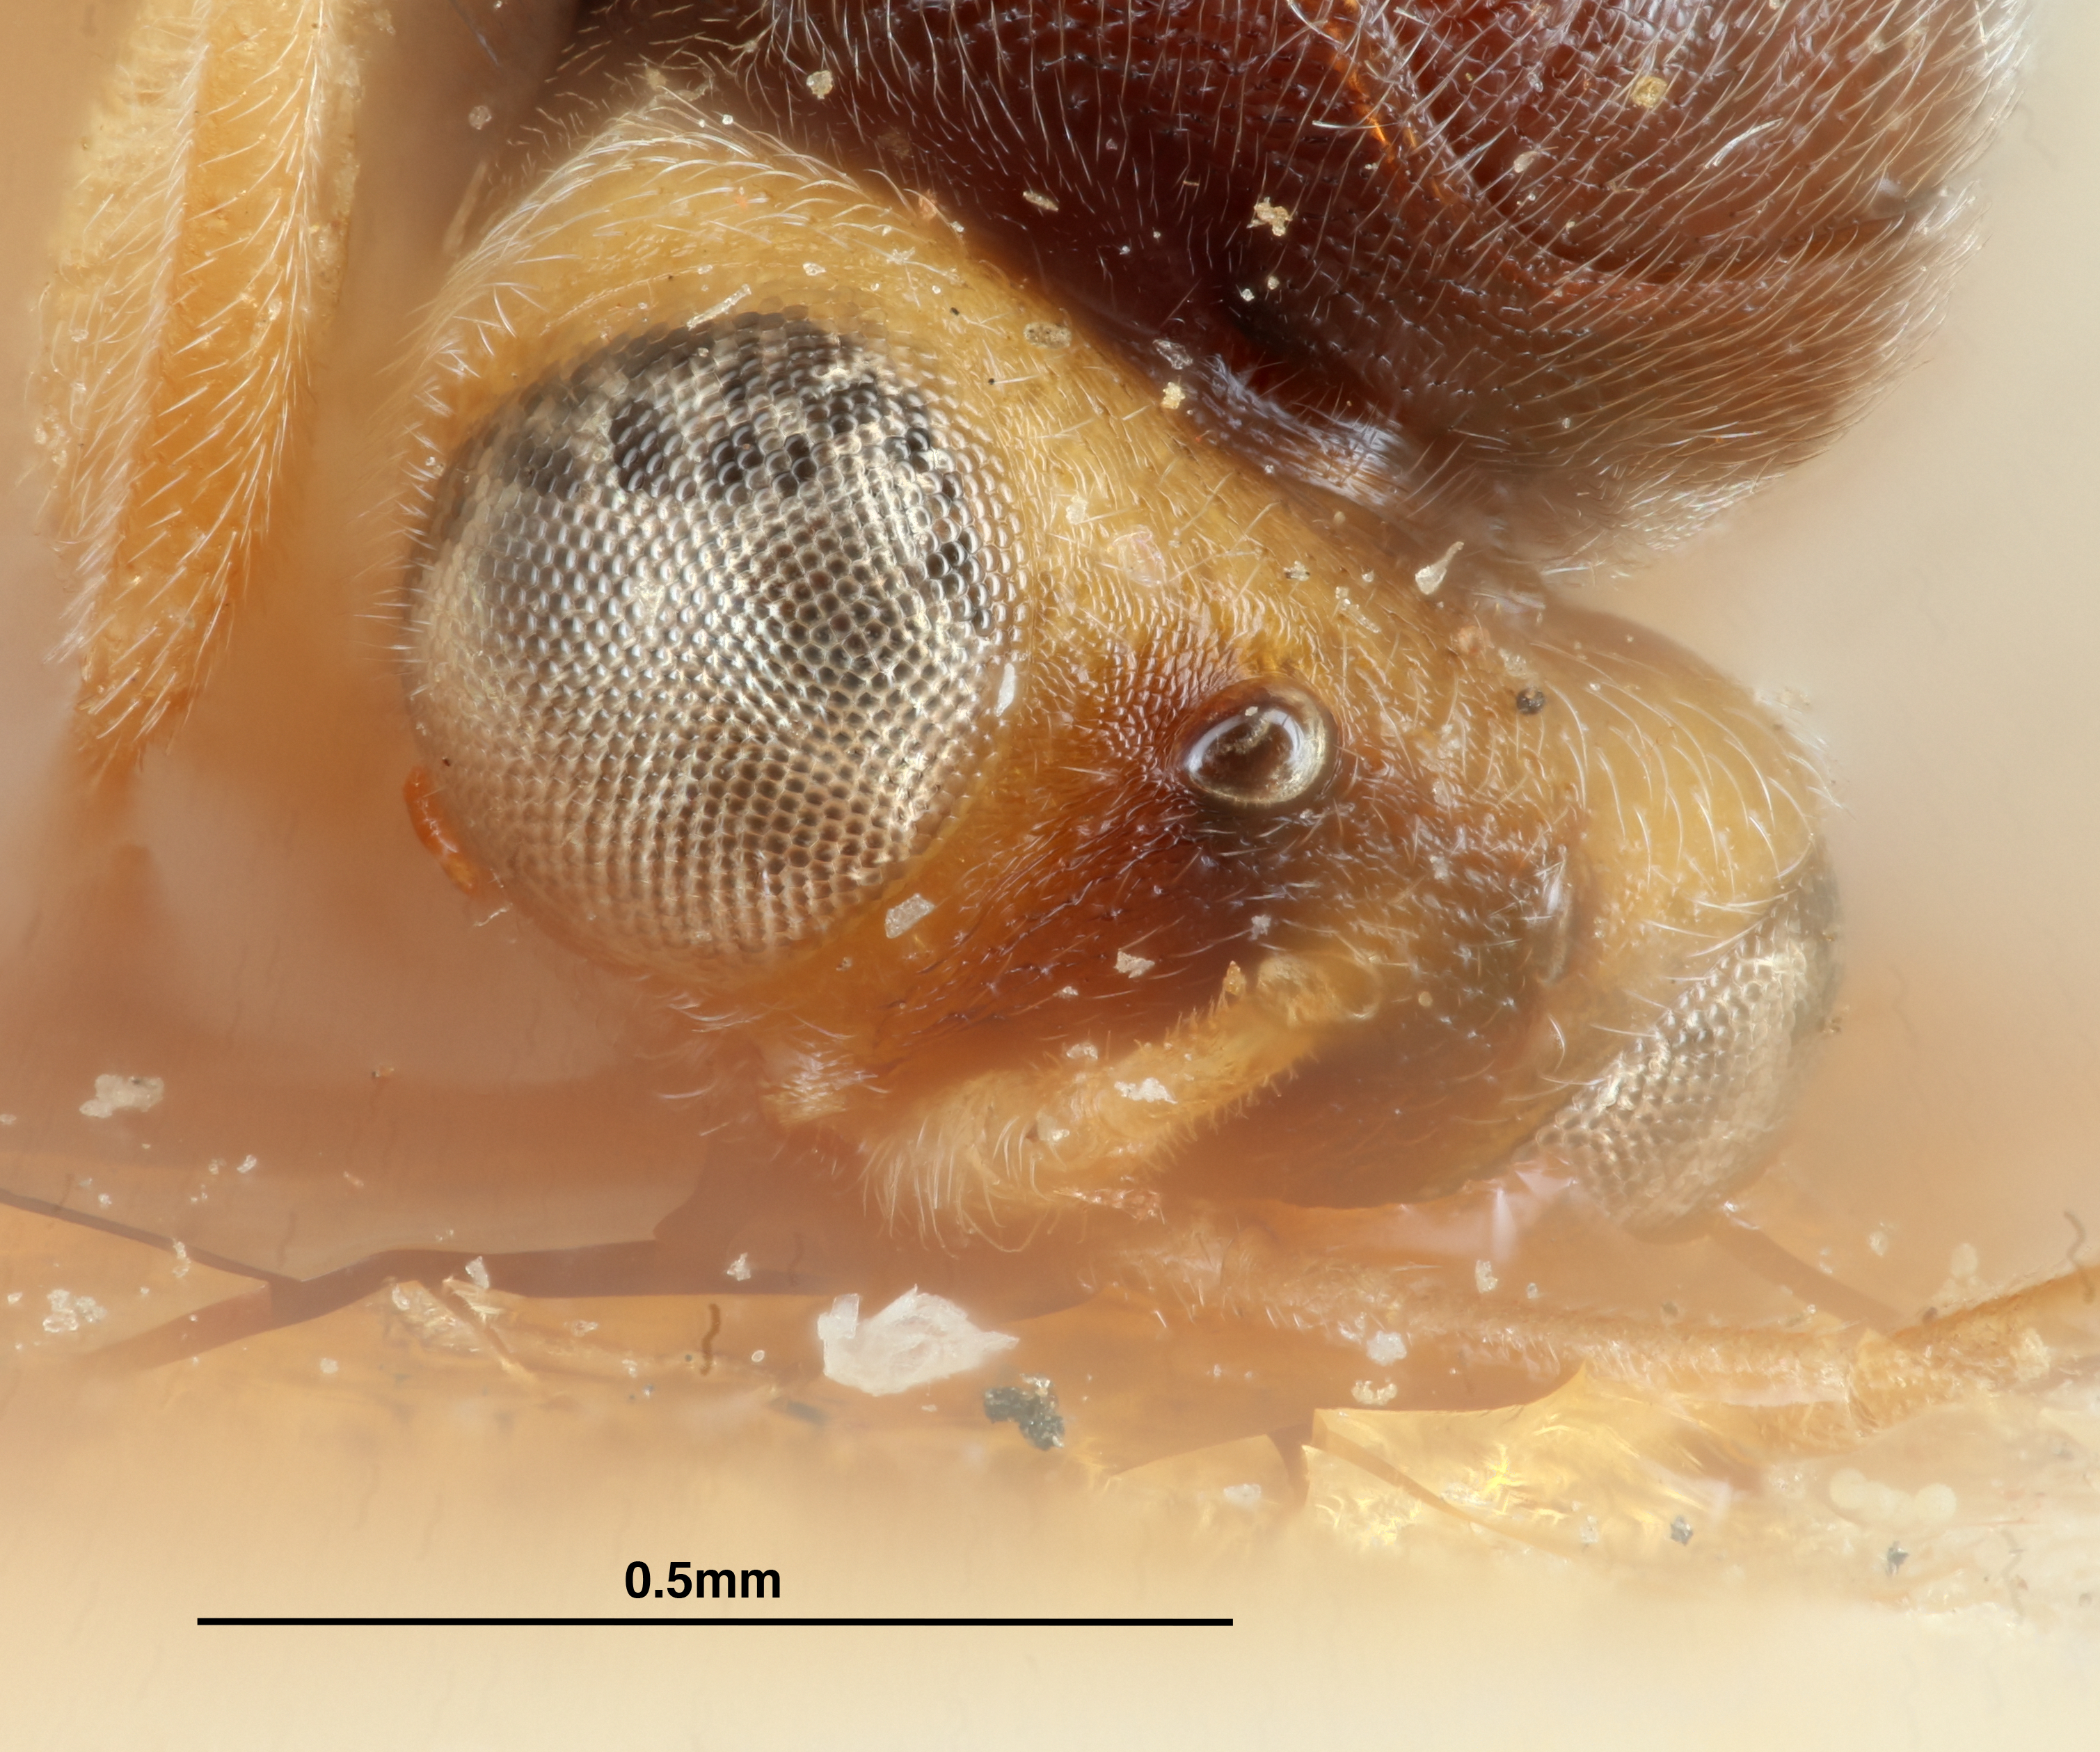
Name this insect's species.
Cynips quercus-lana
